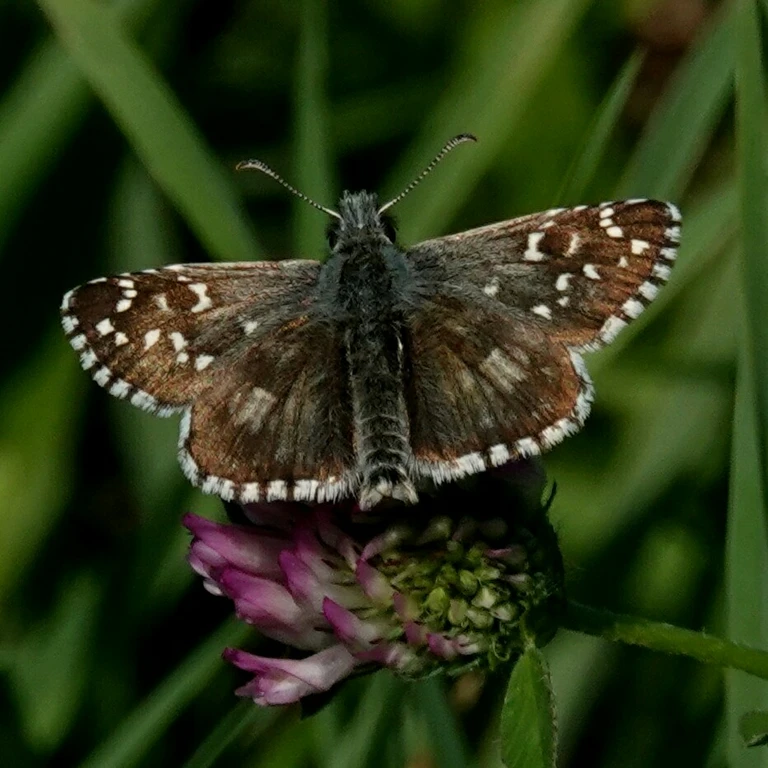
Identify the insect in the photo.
Pyrgus armoricanus
